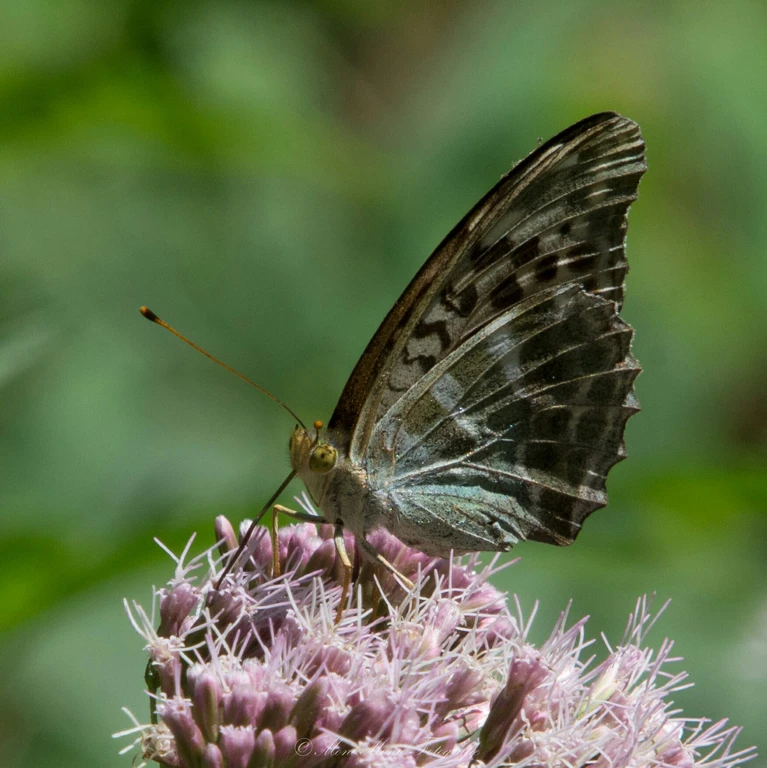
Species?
Argynnis paphia
